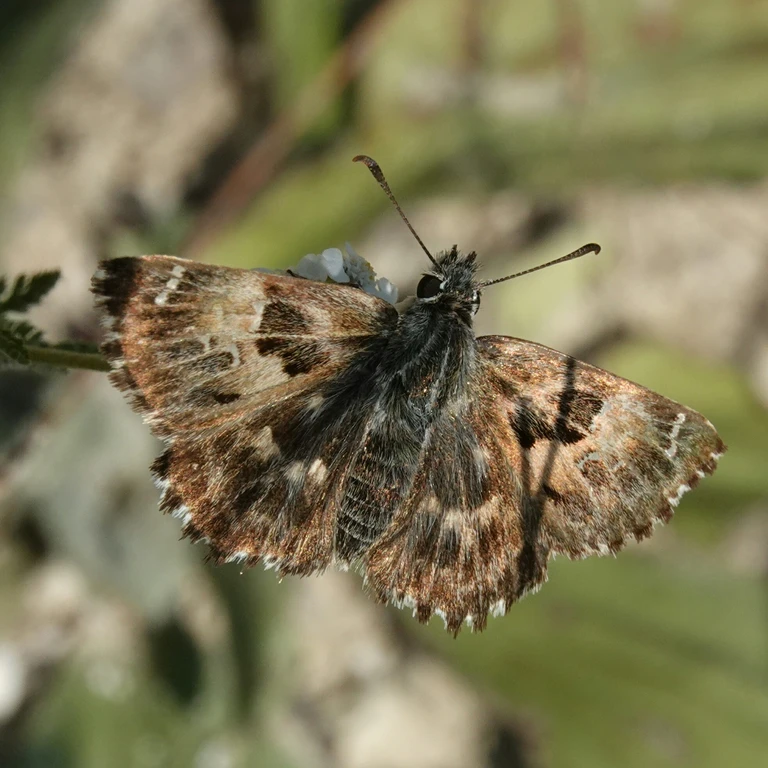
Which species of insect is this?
Carcharodus alceae
